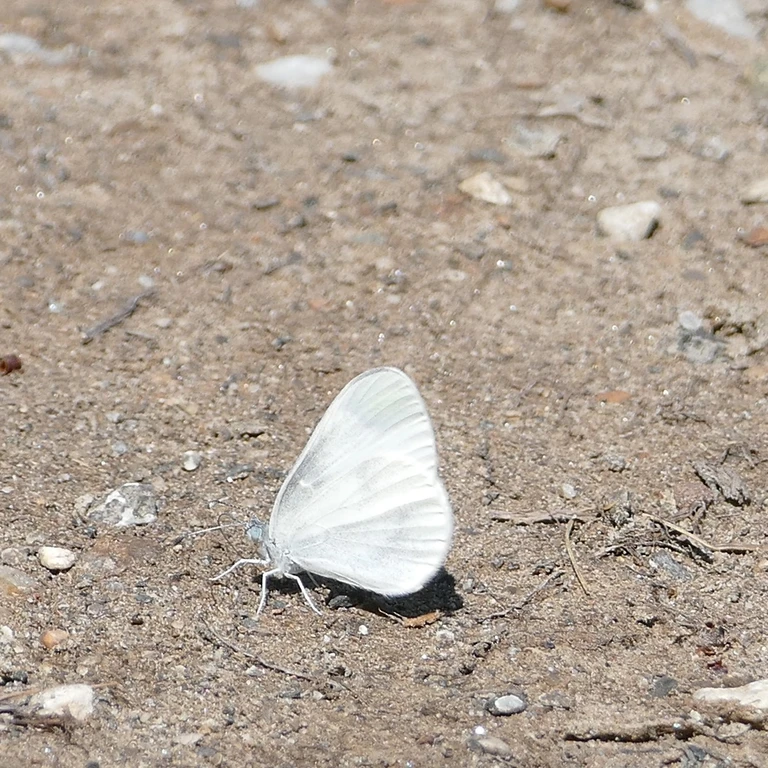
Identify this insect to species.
Leptidea sinapis/juvernica
